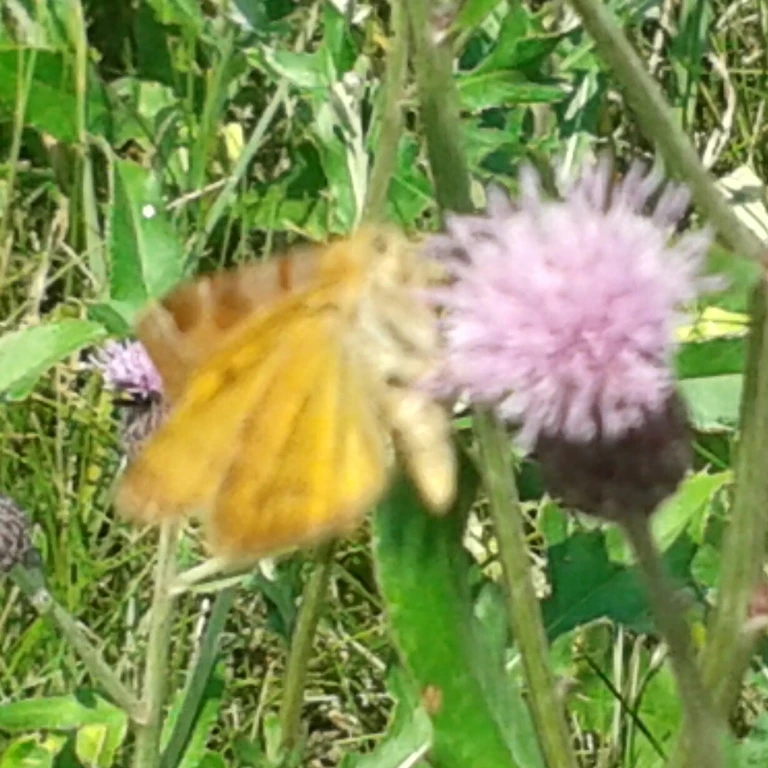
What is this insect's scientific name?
Euclidia glyphica
